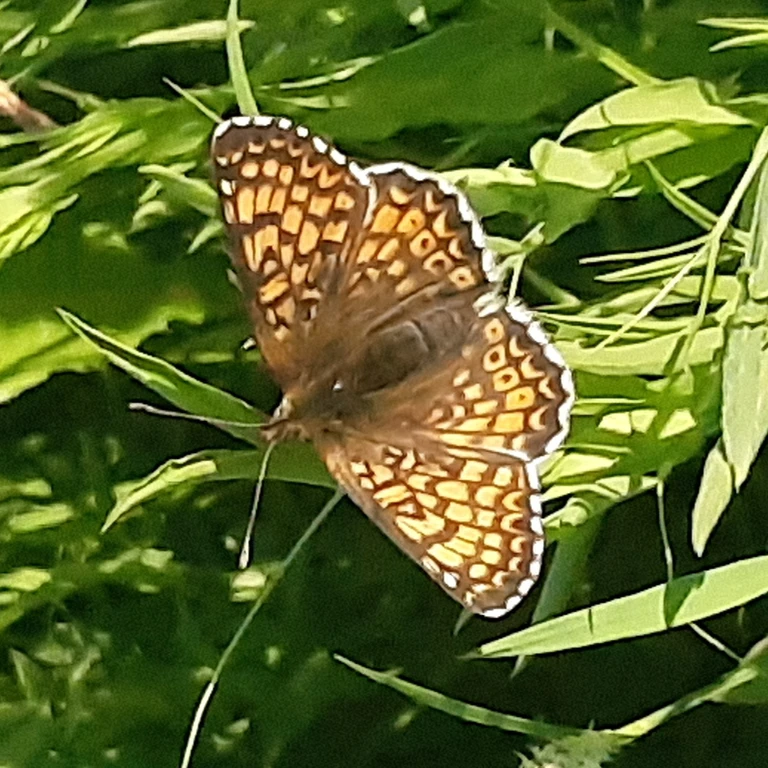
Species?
Melitaea cinxia
